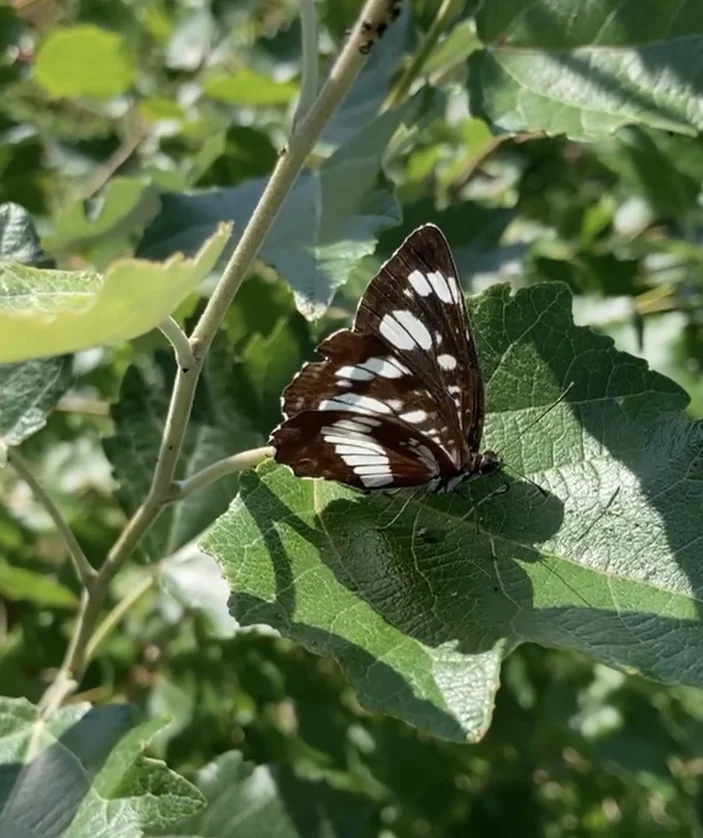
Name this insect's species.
Neptis rivularis
